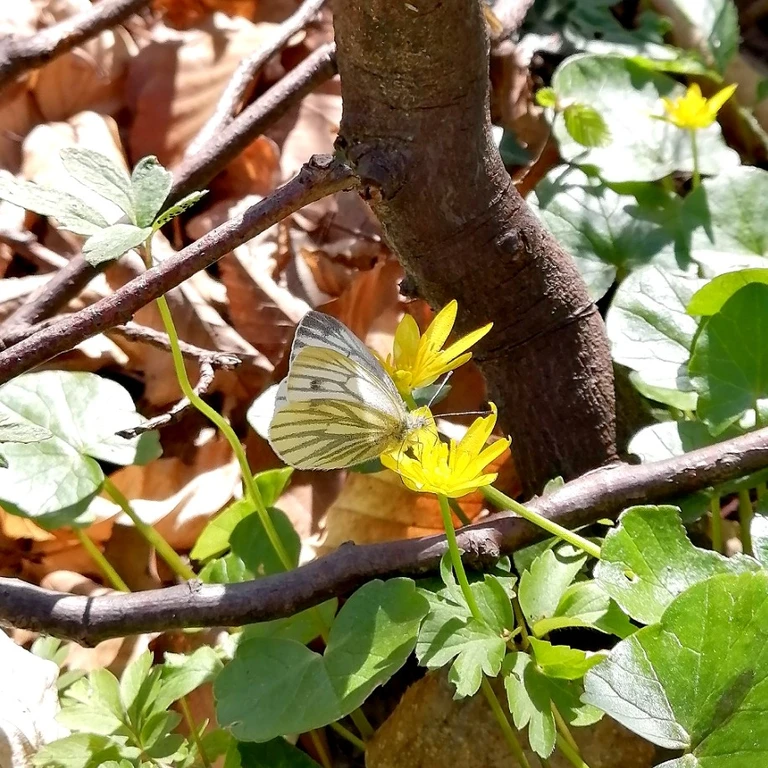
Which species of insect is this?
Pieris napi
